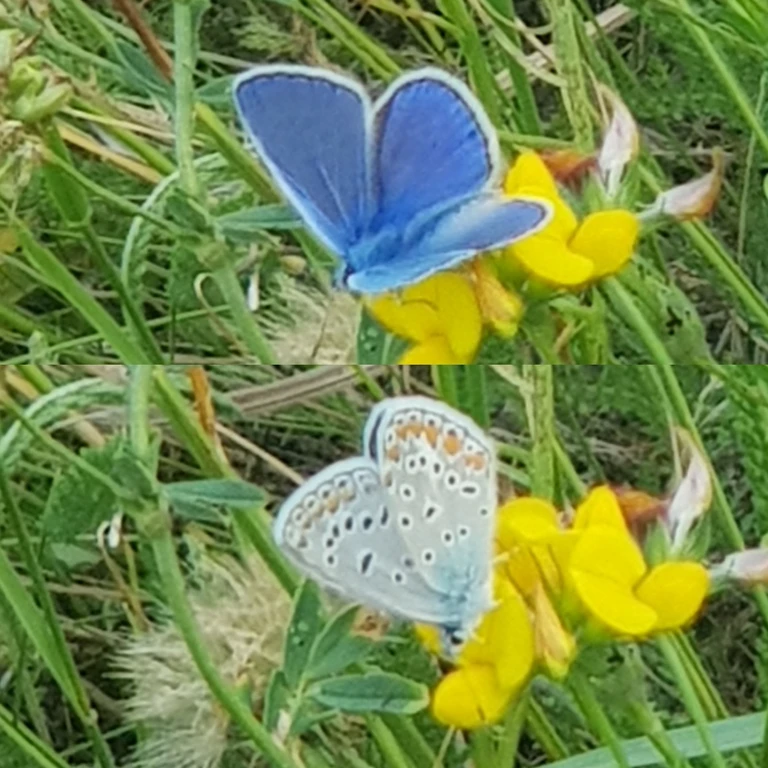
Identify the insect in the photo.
Polyommatus icarus
